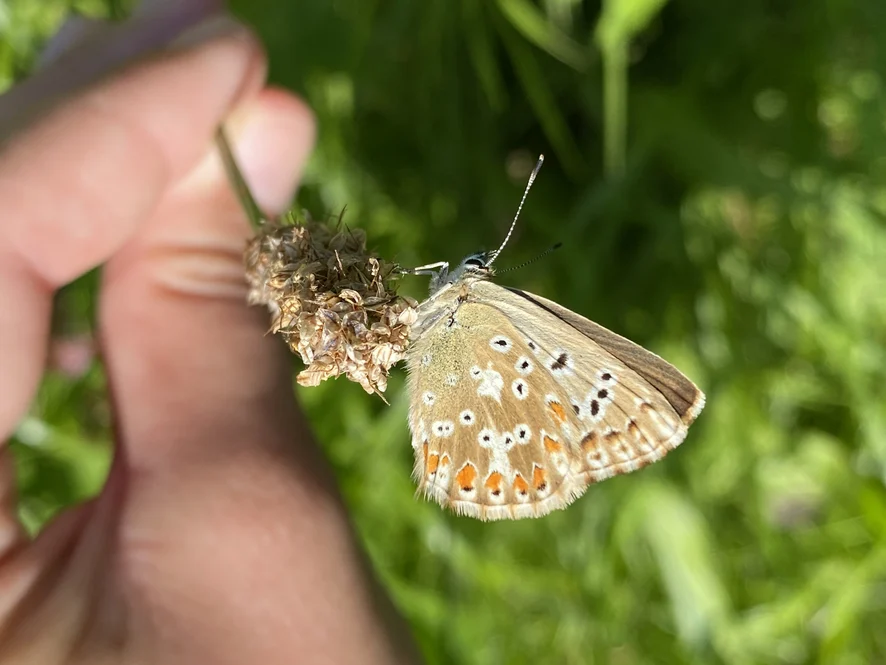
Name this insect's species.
Lysandra coridon
